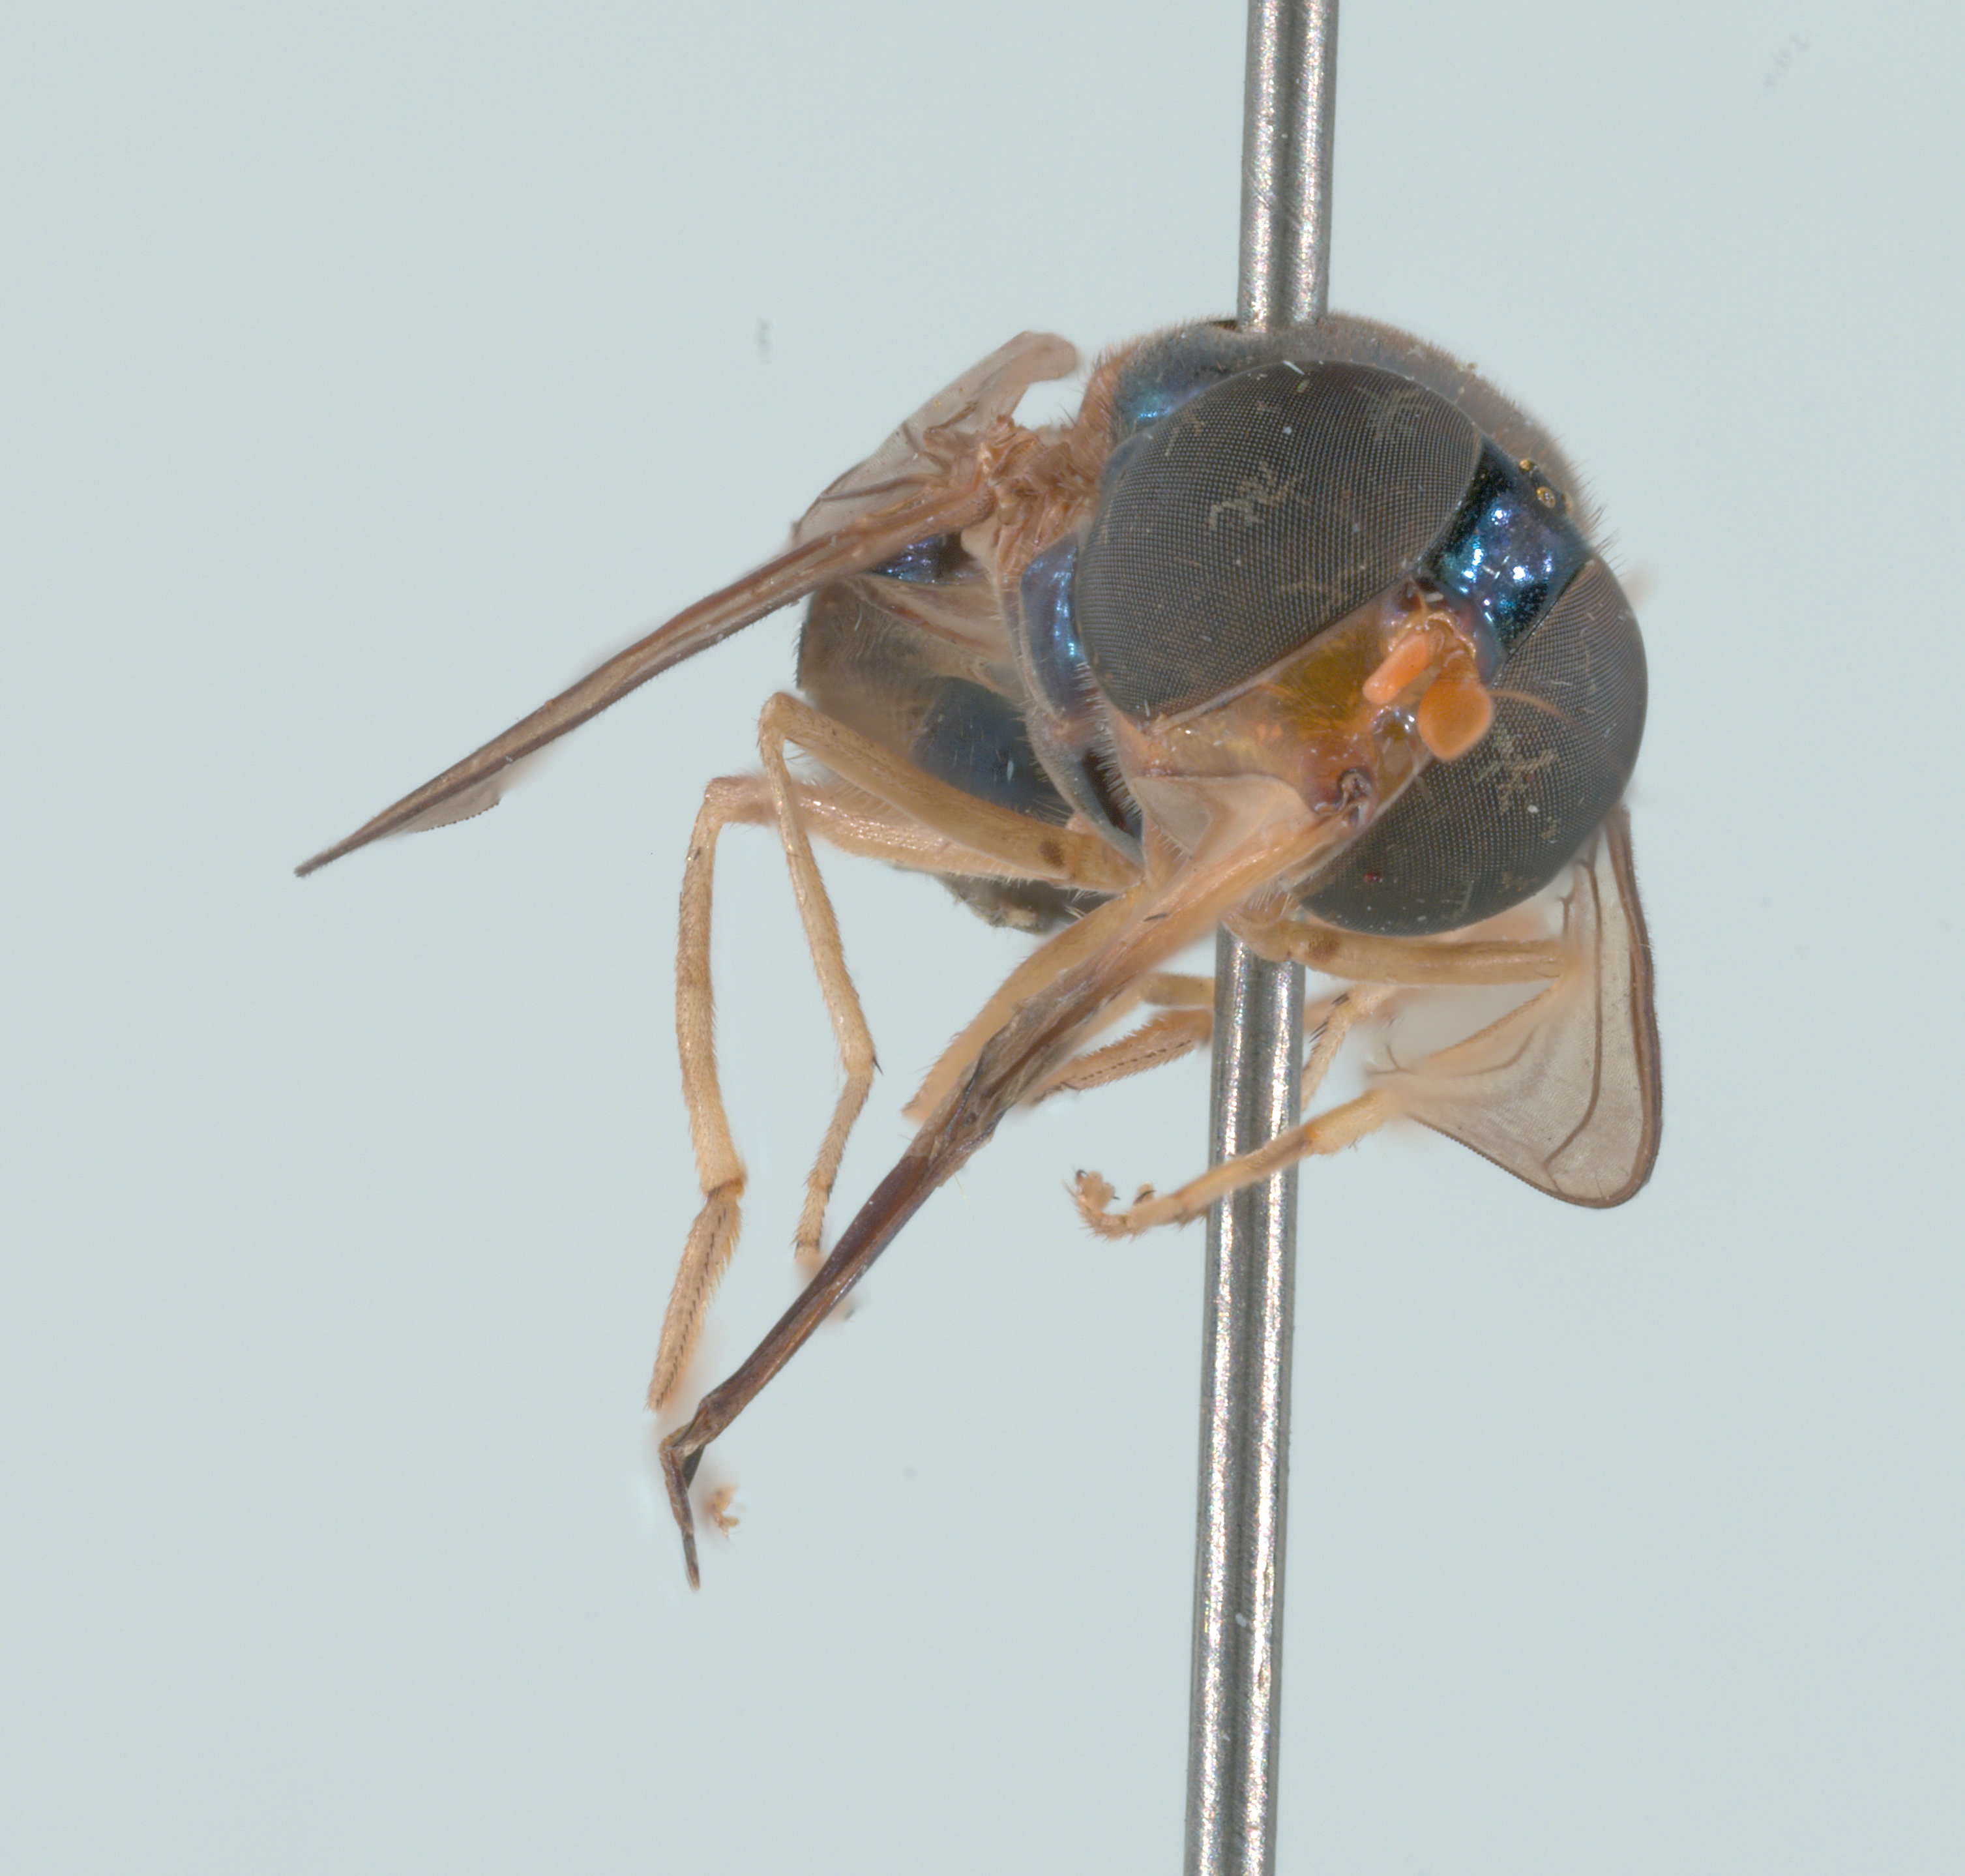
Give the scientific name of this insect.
Rhingia caerulescens
